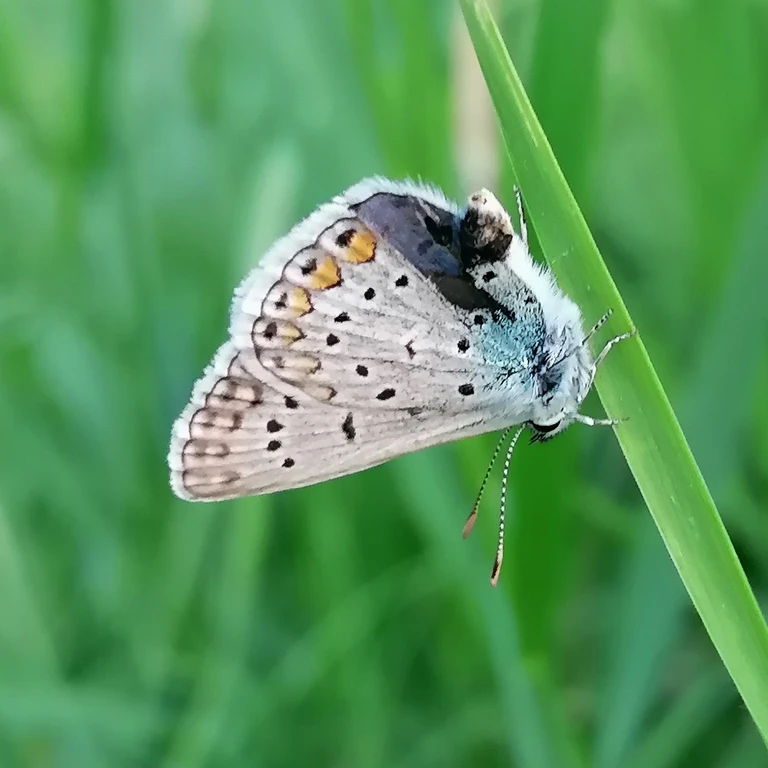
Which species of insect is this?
Polyommatus icarus
